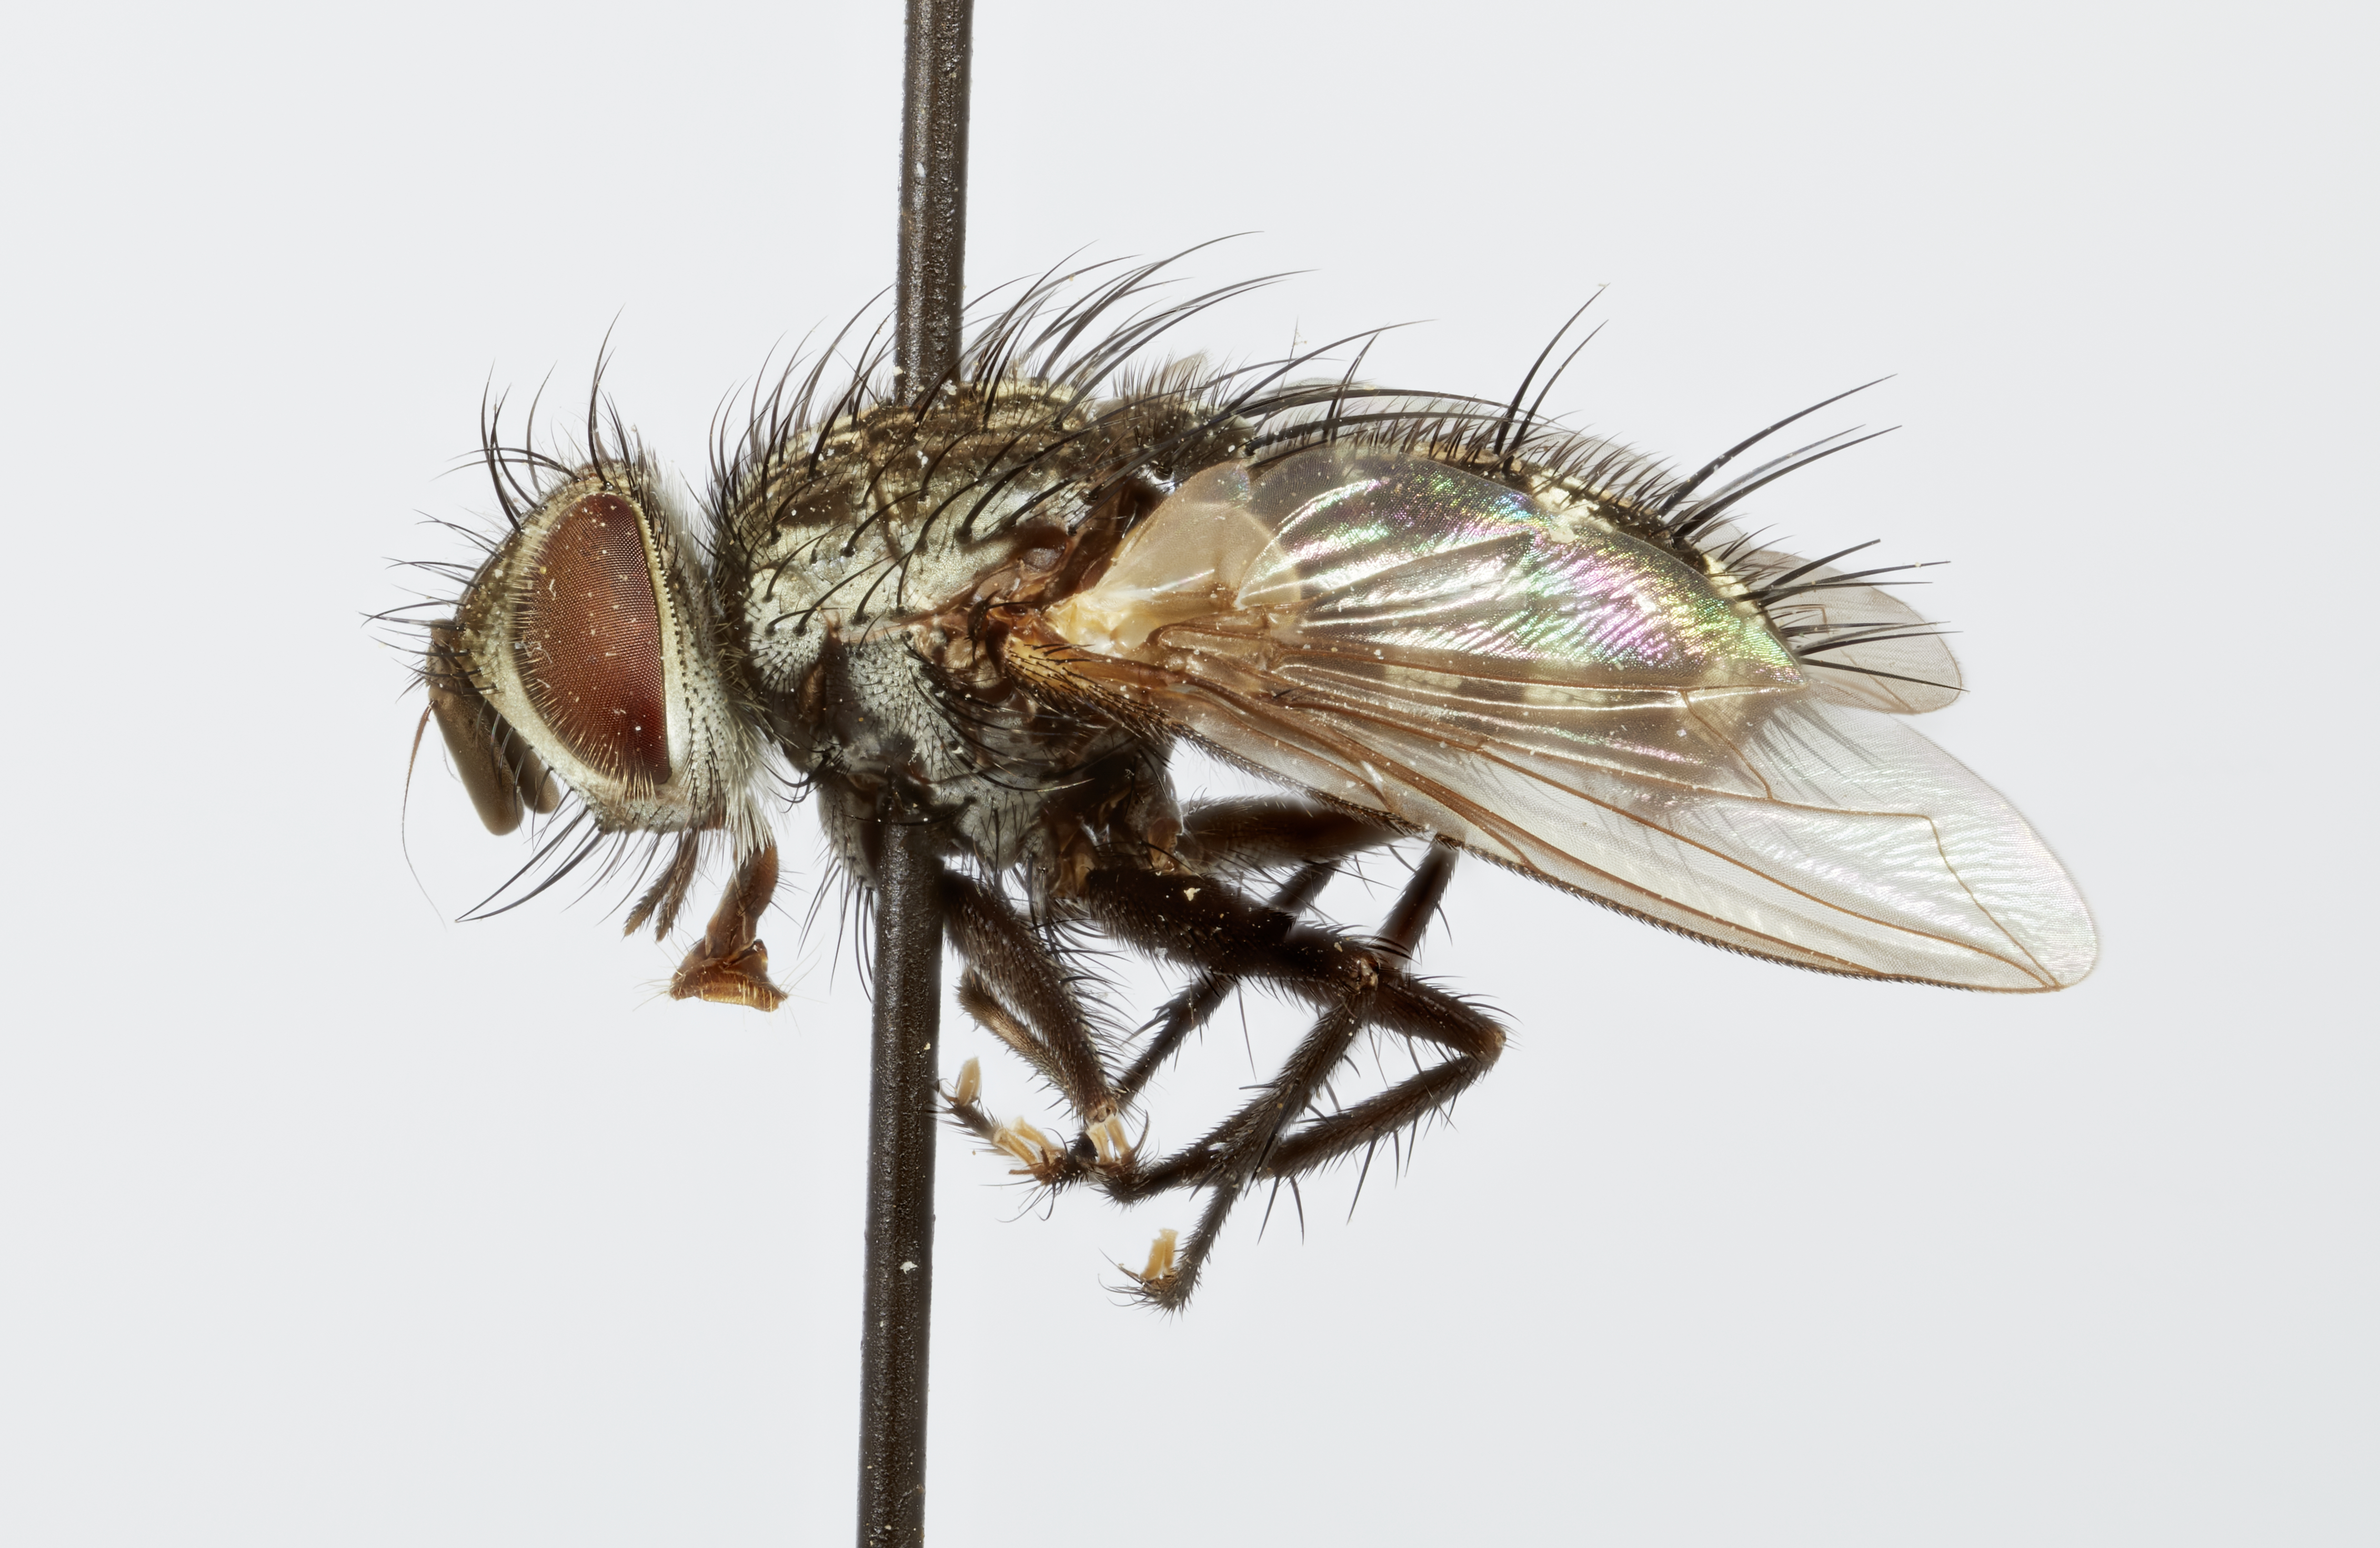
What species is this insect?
Phrynotachina minor
